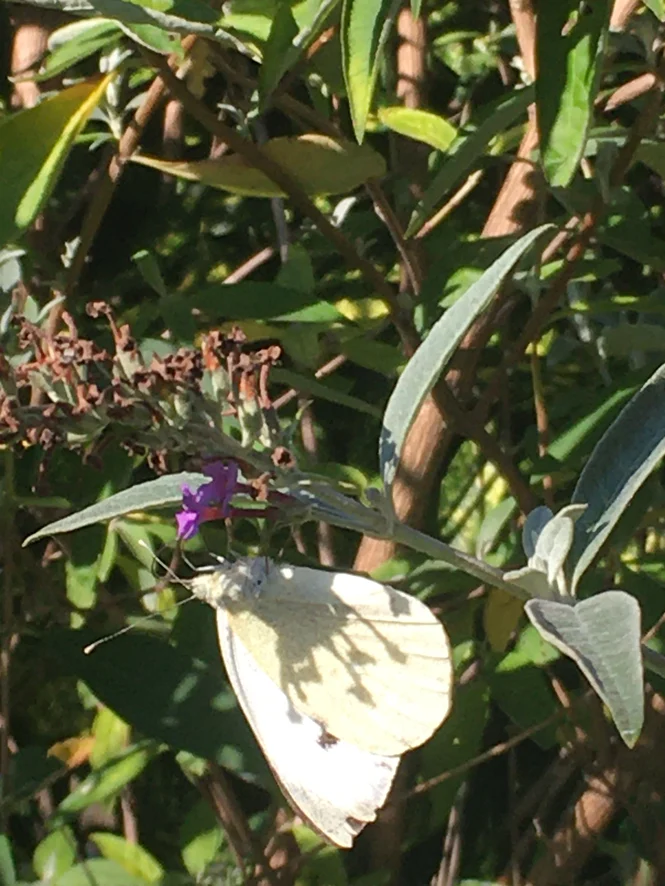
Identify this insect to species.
Pieris brassicae
